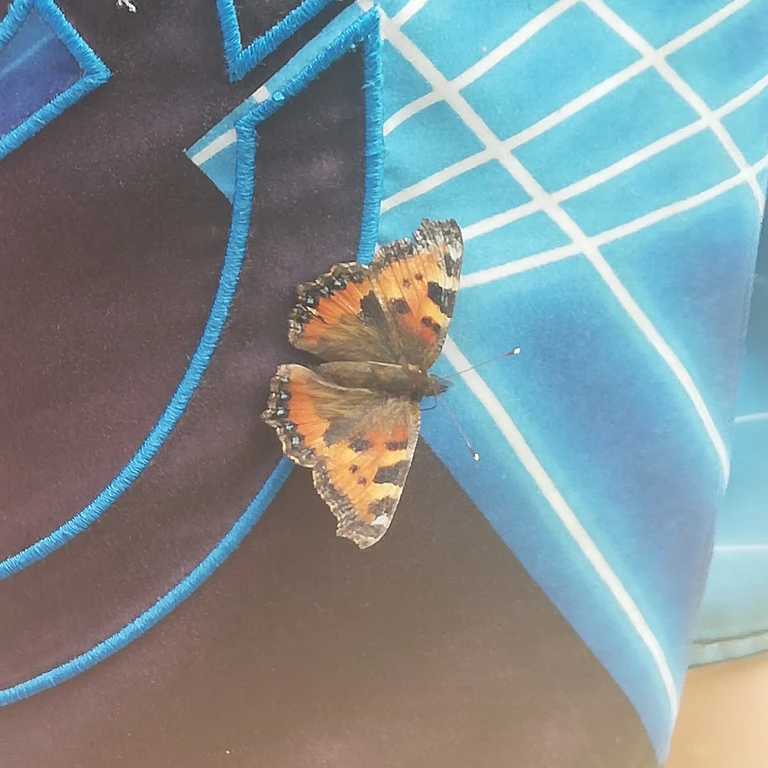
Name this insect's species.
Aglais urticae
